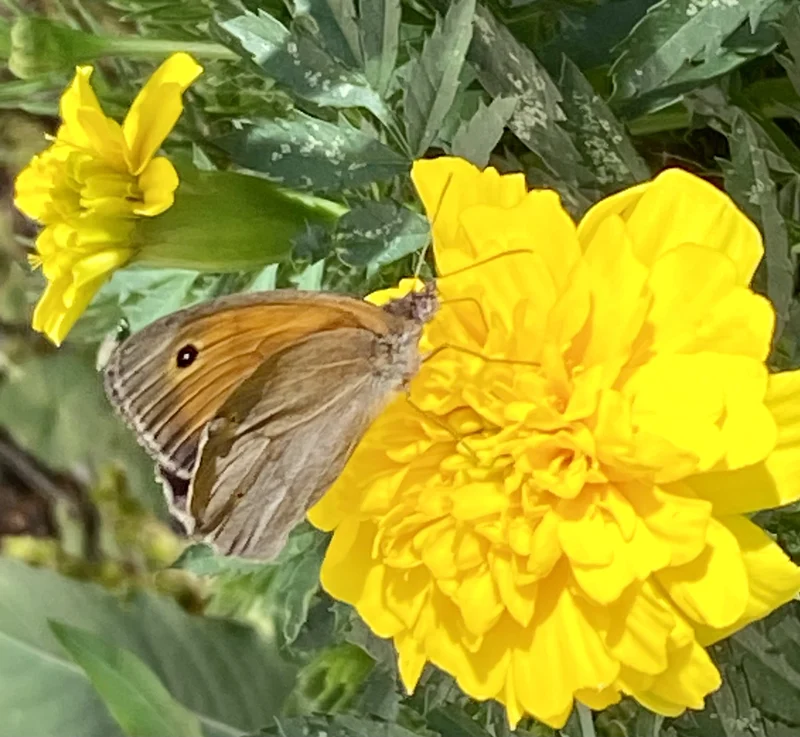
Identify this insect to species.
Maniola jurtina
